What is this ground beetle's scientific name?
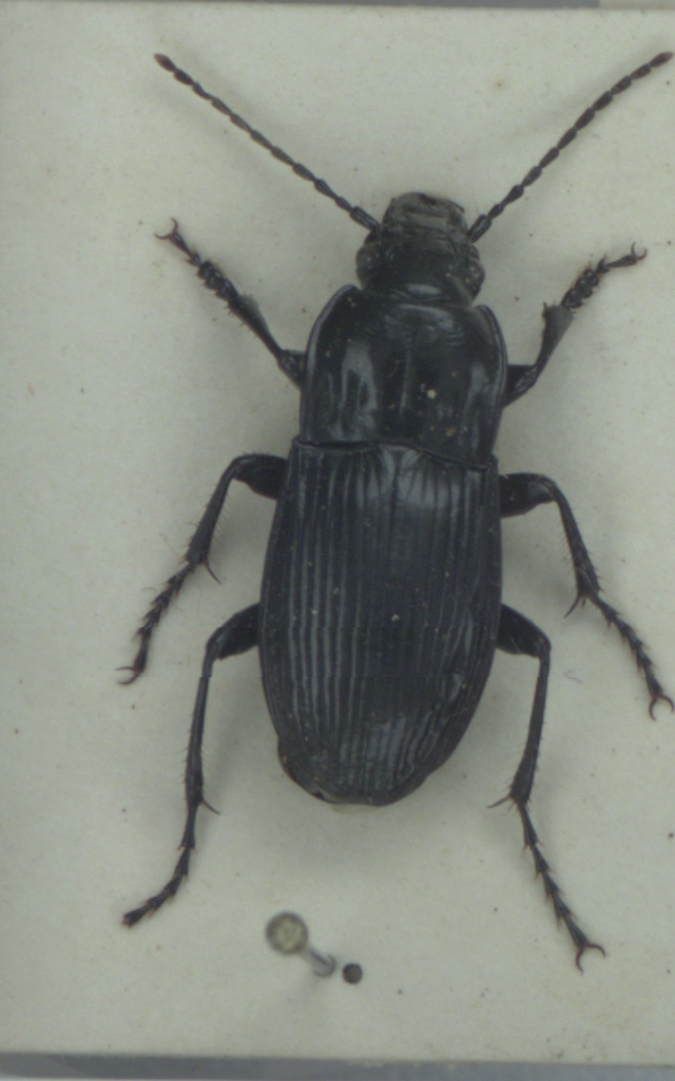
Abax parallelepipedus
